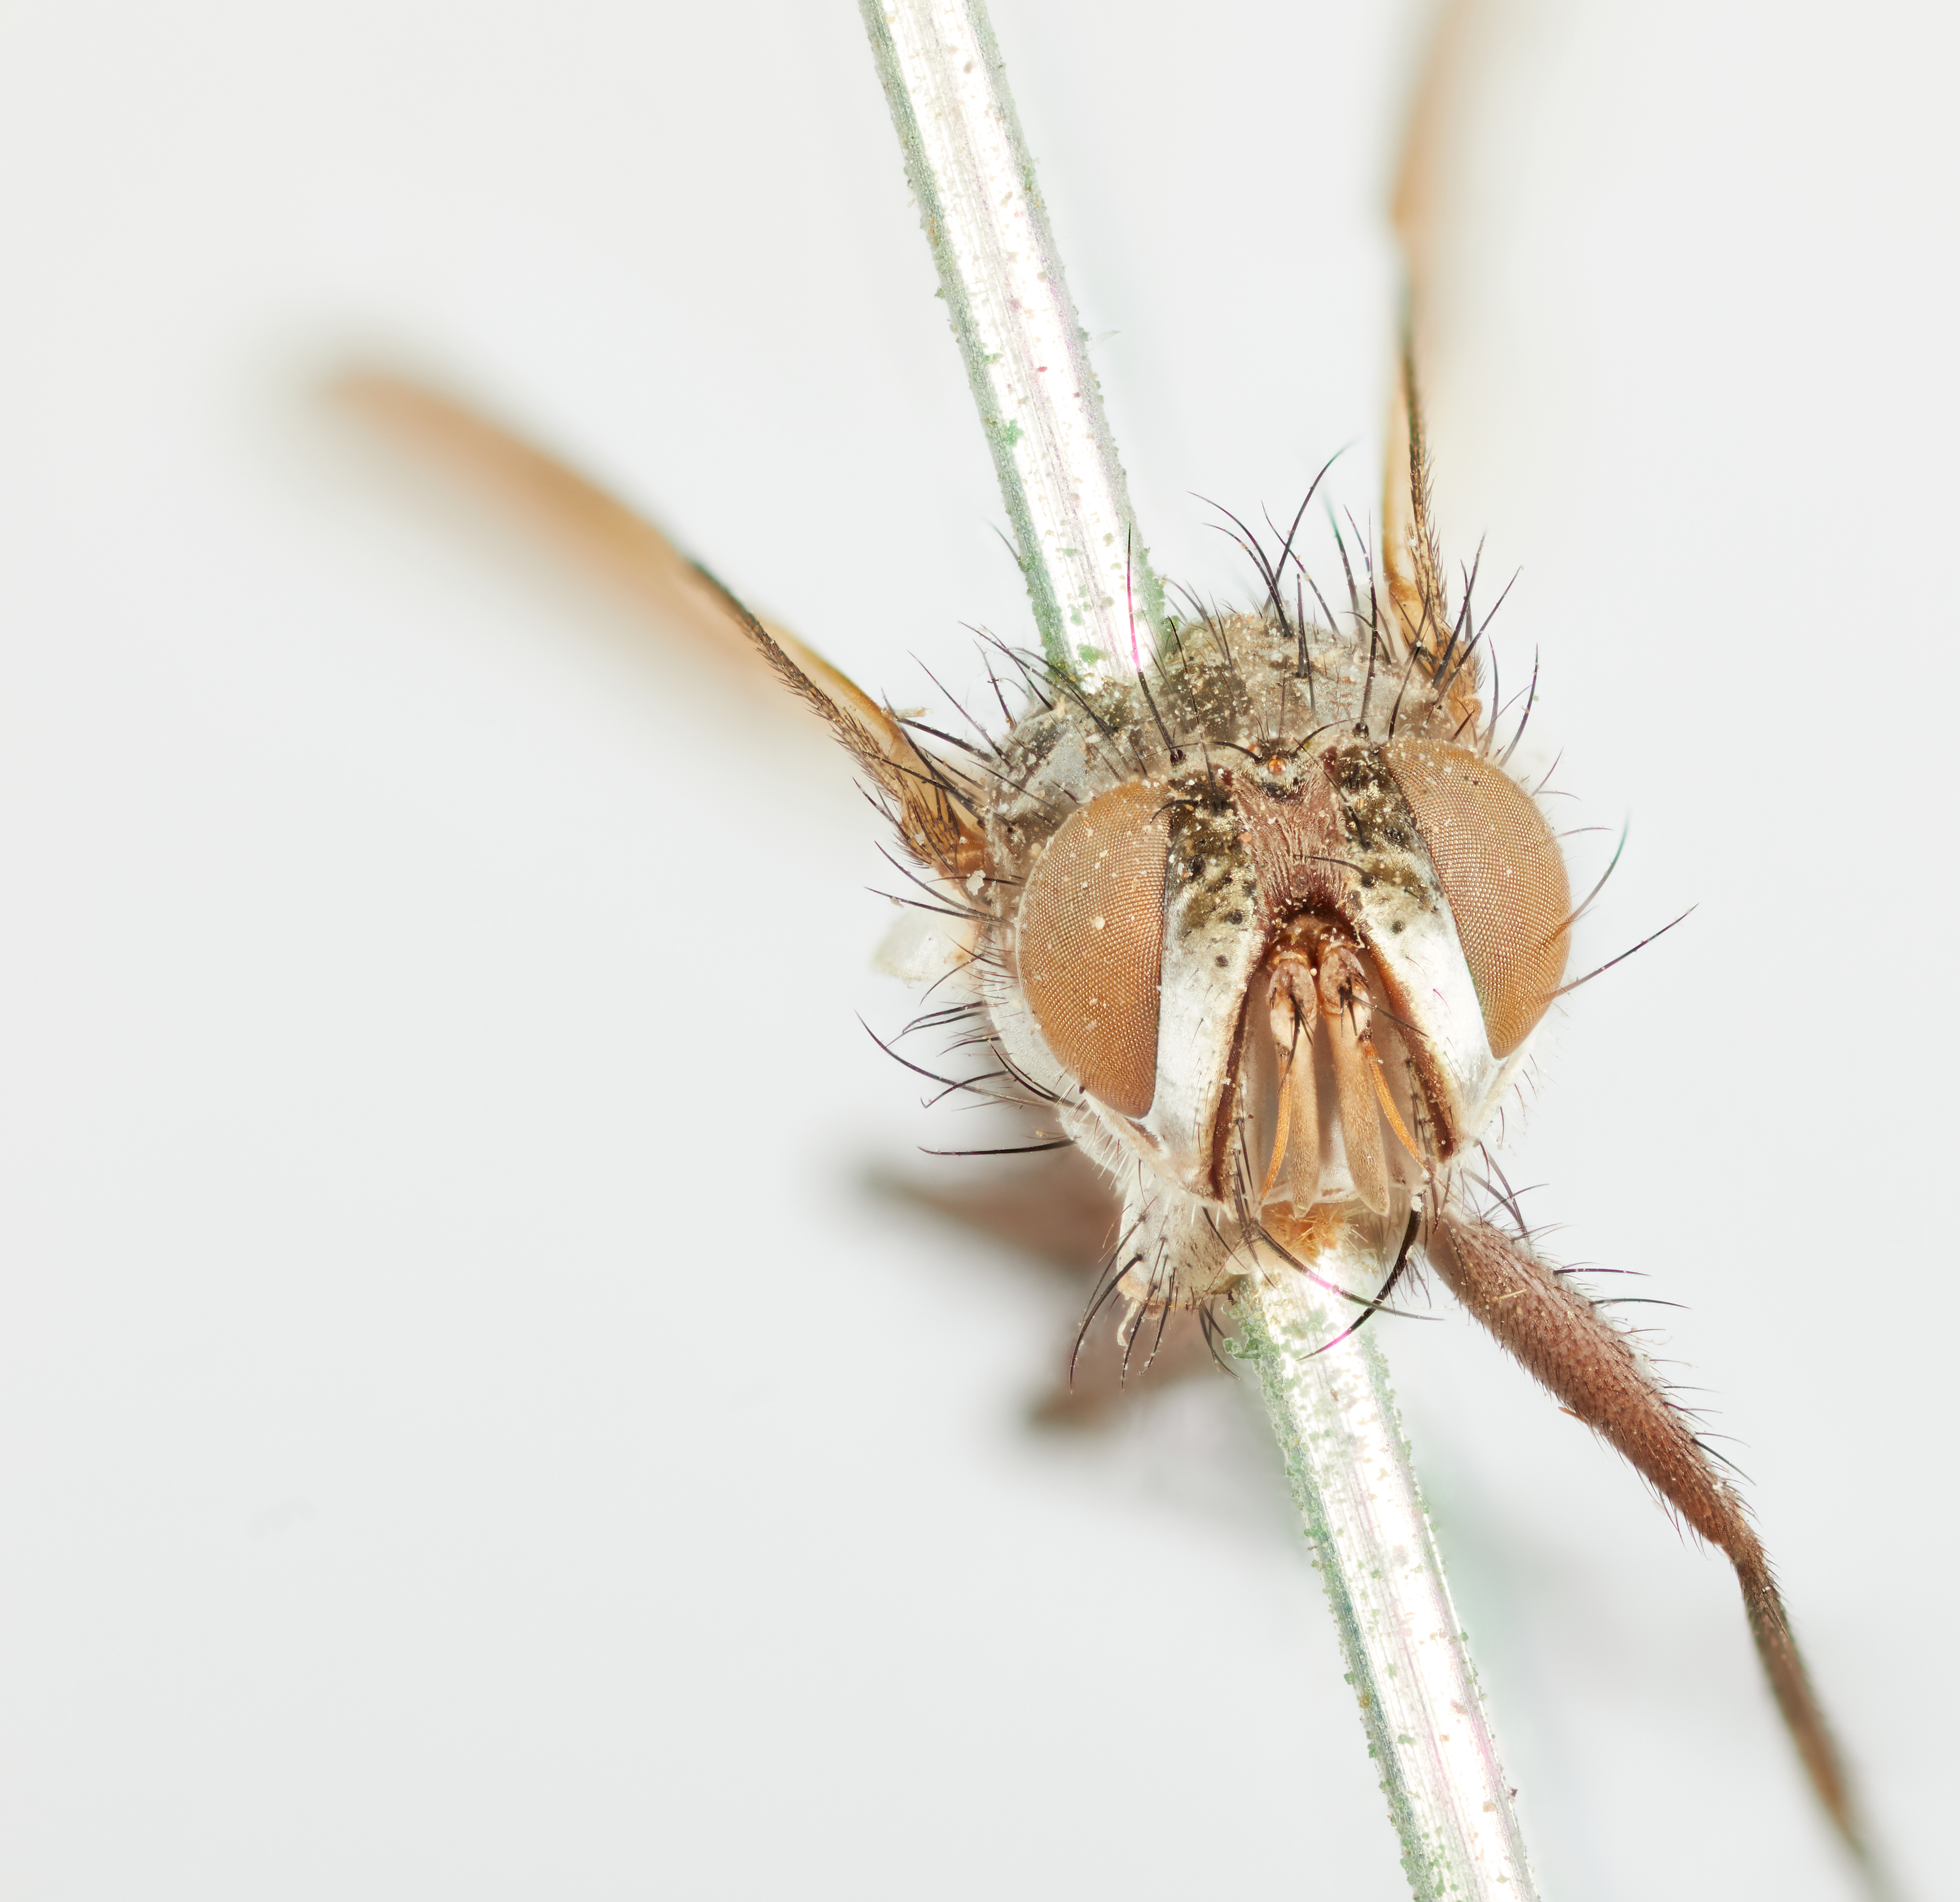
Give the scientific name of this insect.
Admontia nasoni
